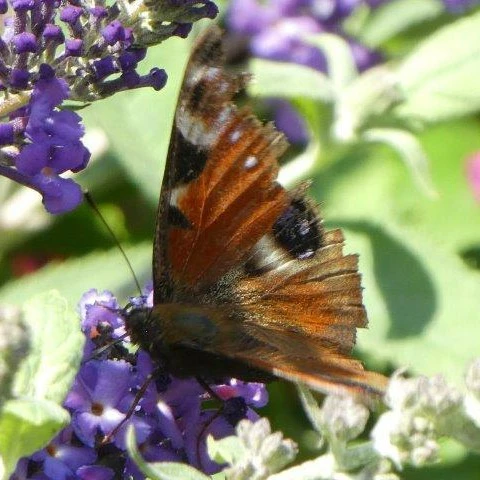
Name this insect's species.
Aglais io
